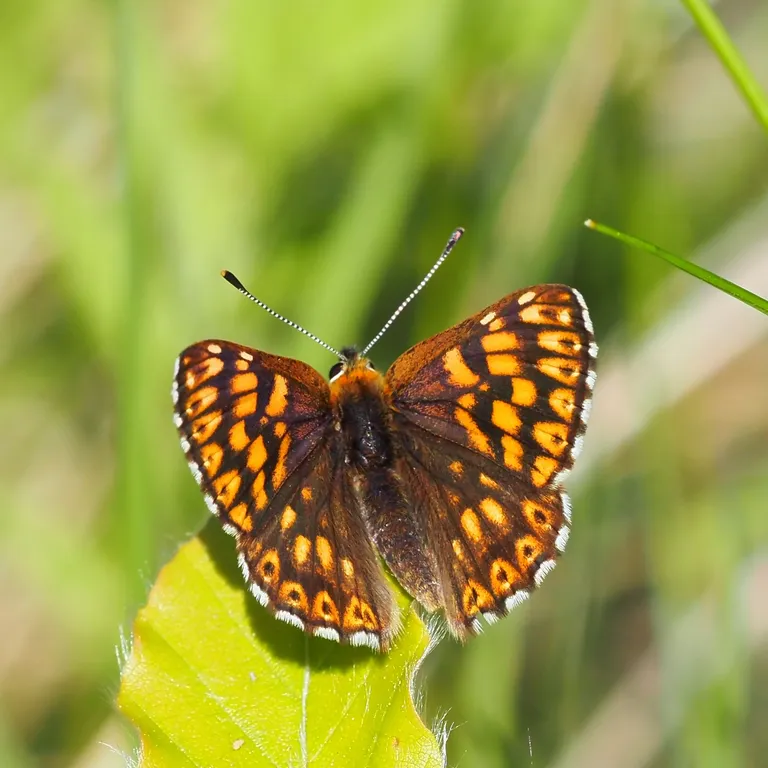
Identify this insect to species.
Hamearis lucina
